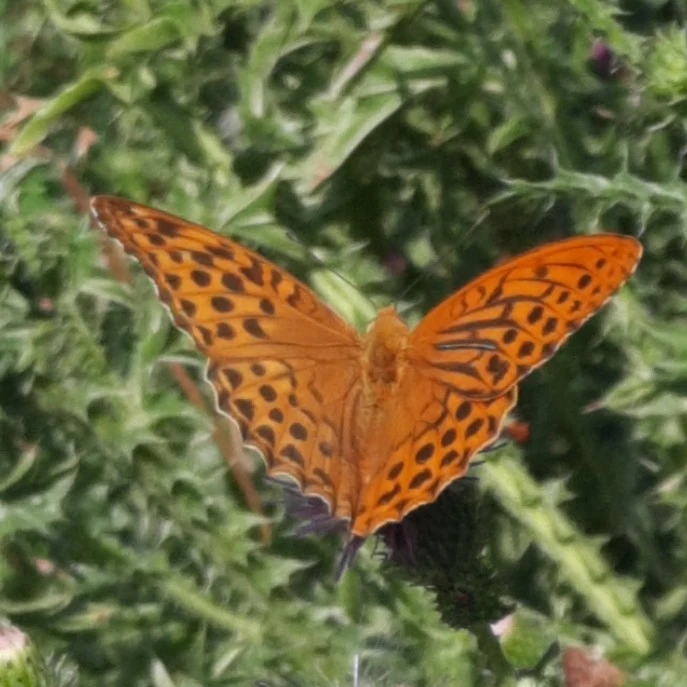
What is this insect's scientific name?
Argynnis paphia
